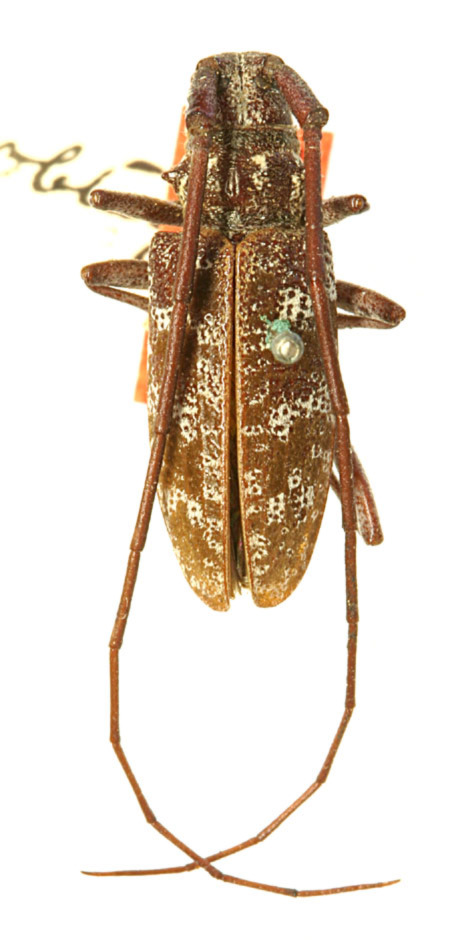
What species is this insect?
Monochamus obtusus
